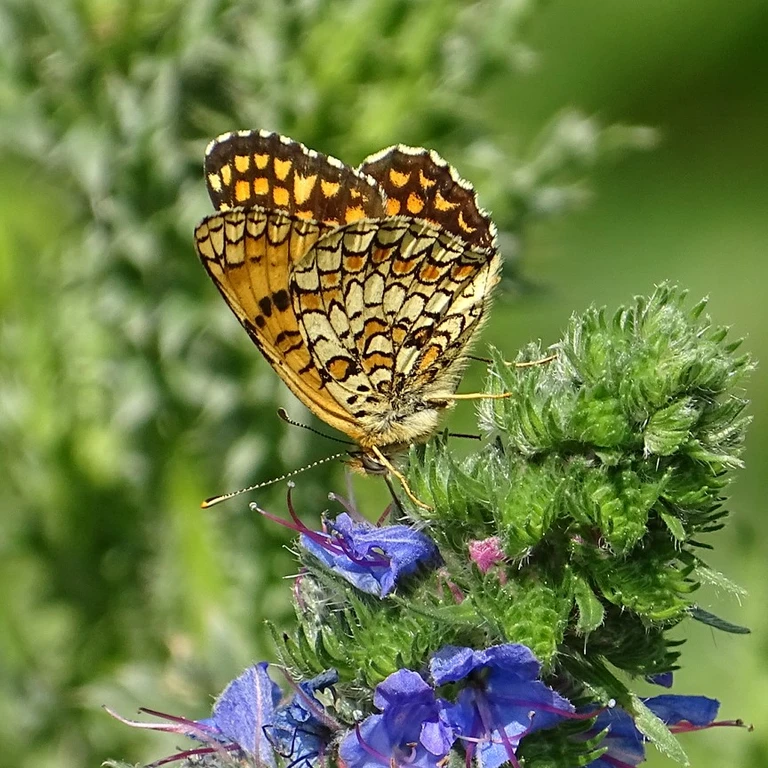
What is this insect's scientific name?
Melitaea phoebe
